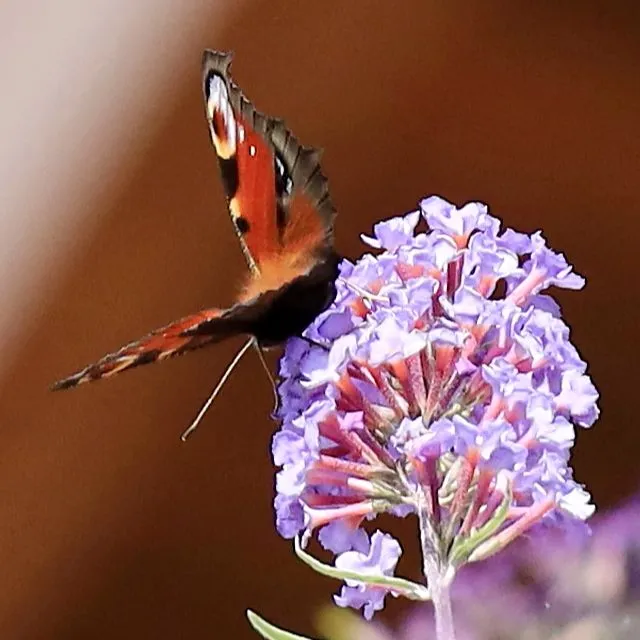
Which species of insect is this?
Aglais io
